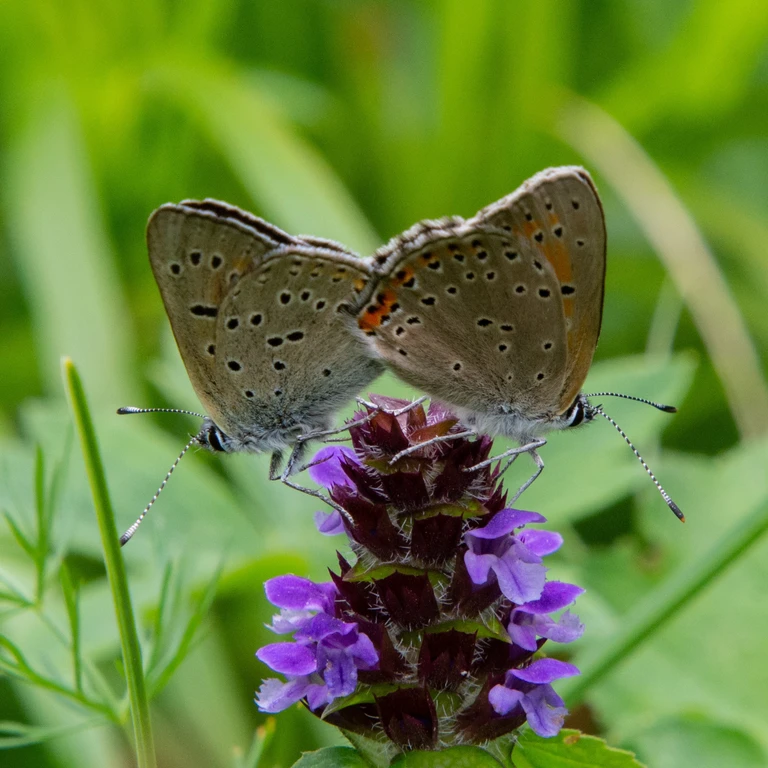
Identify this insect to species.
Lycaena hippothoe (also Palaeochrysophanus hippothoe)
